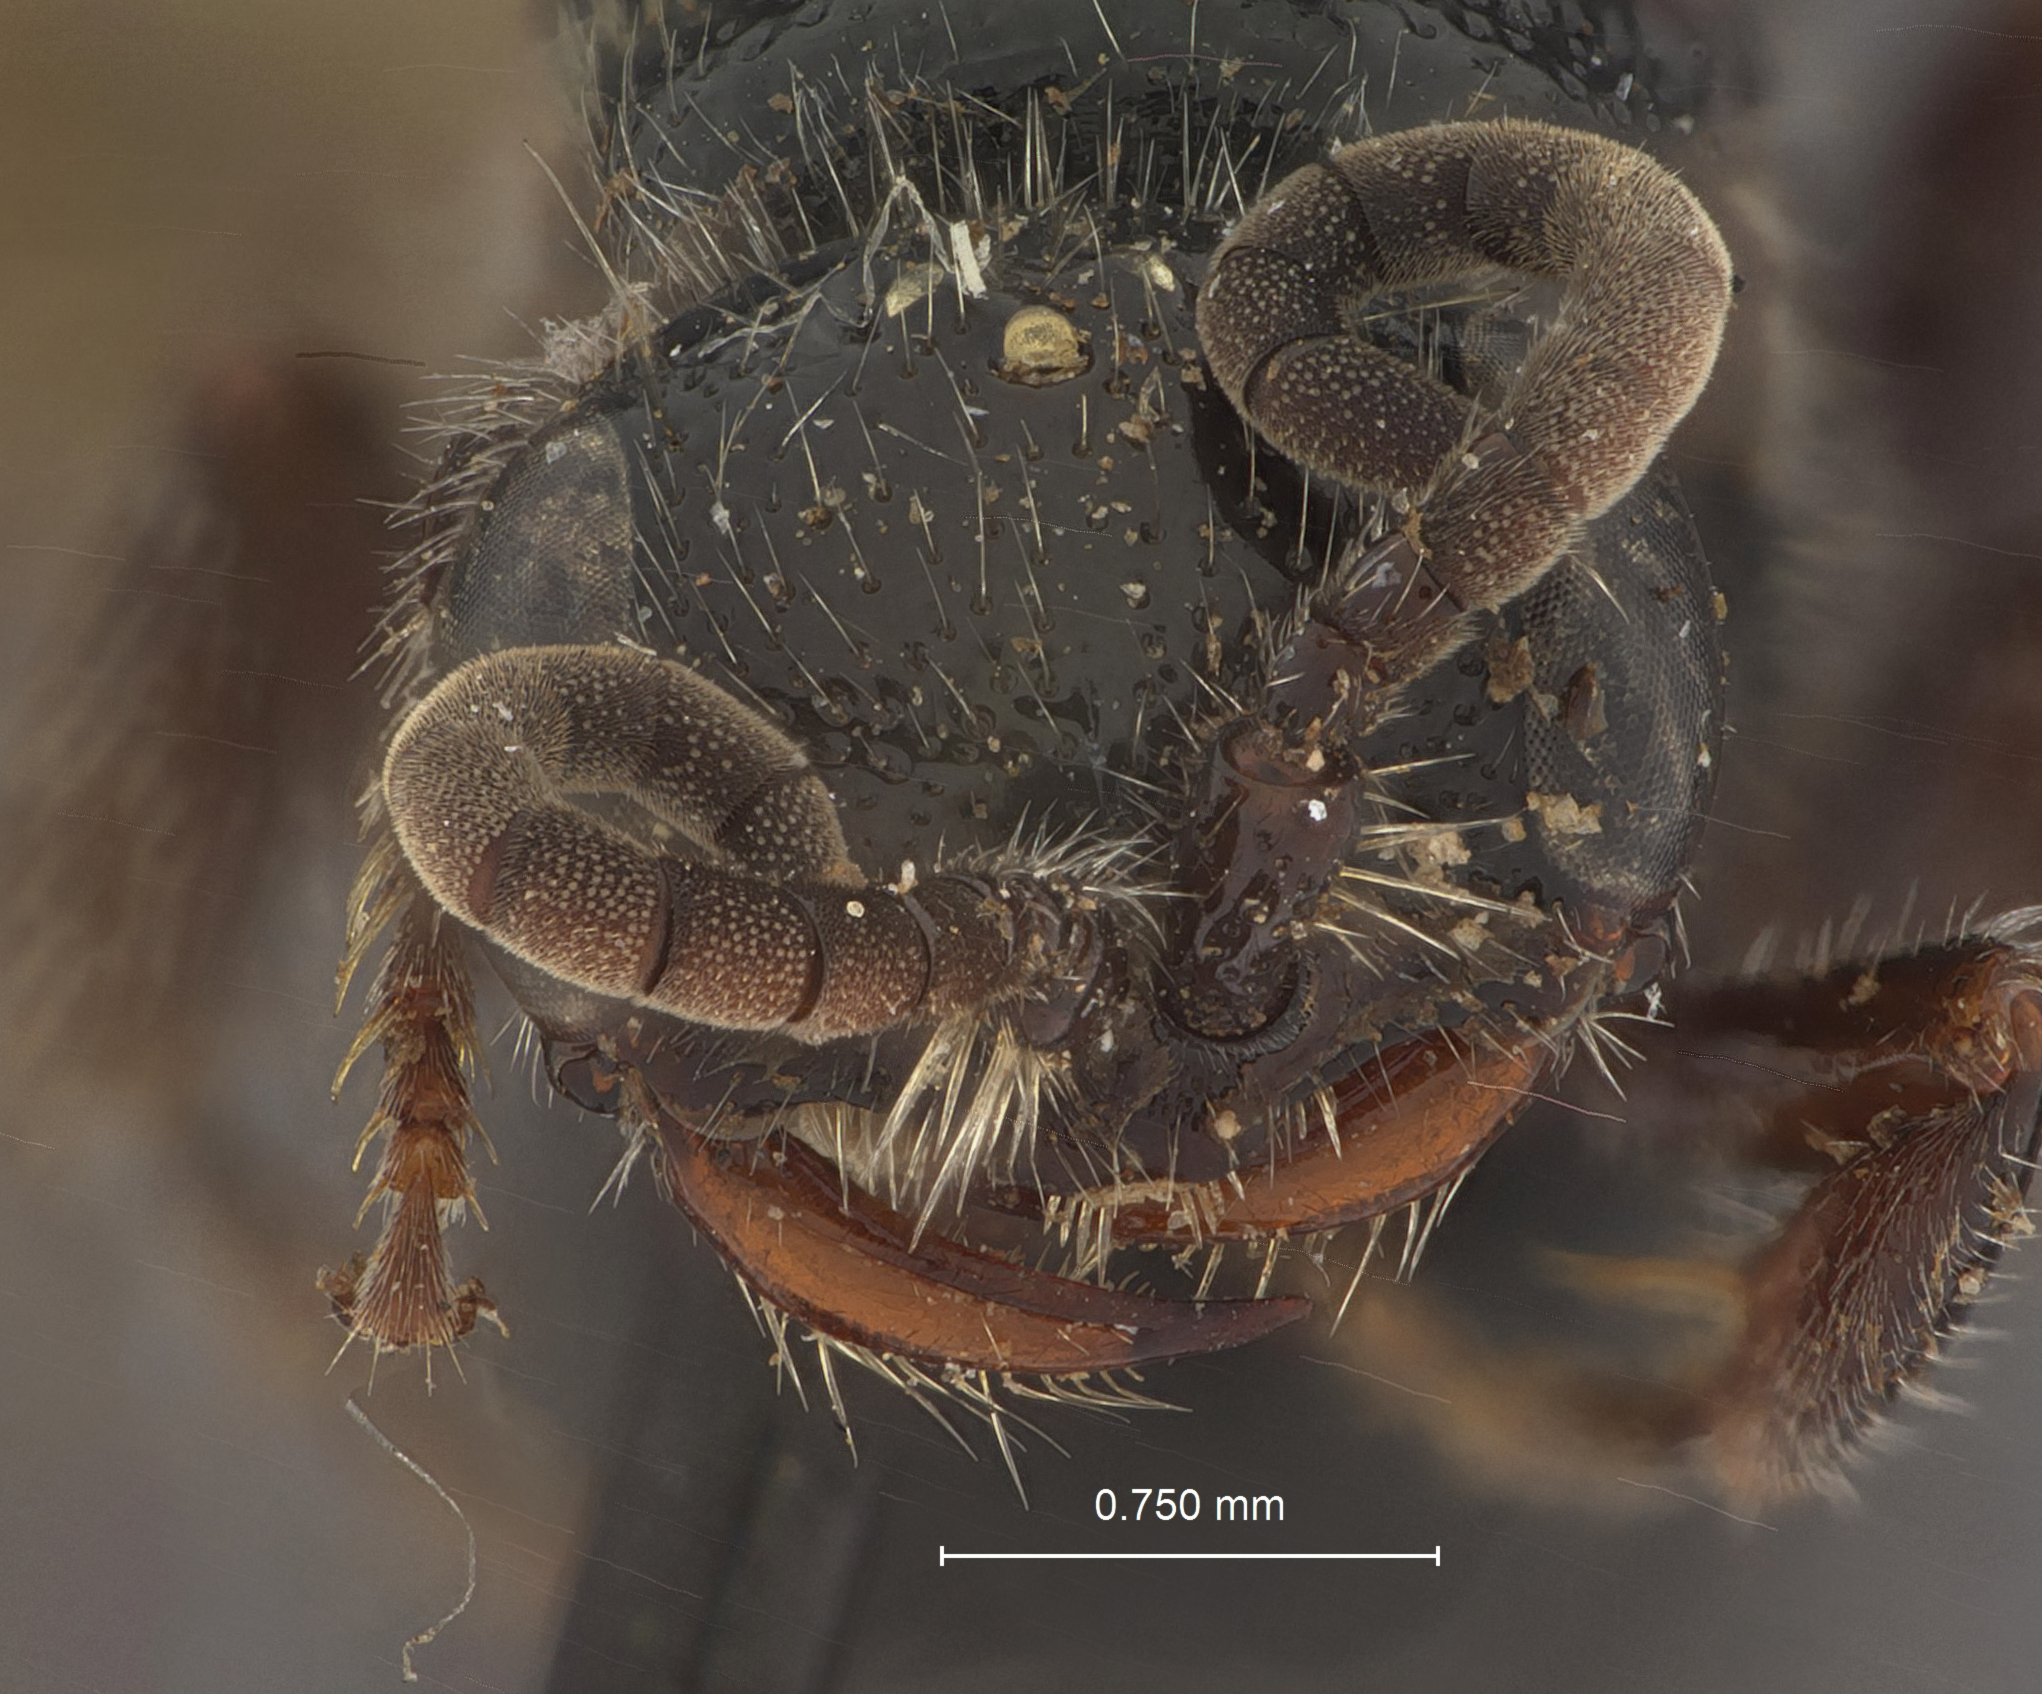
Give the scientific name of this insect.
Tiphia satoi
